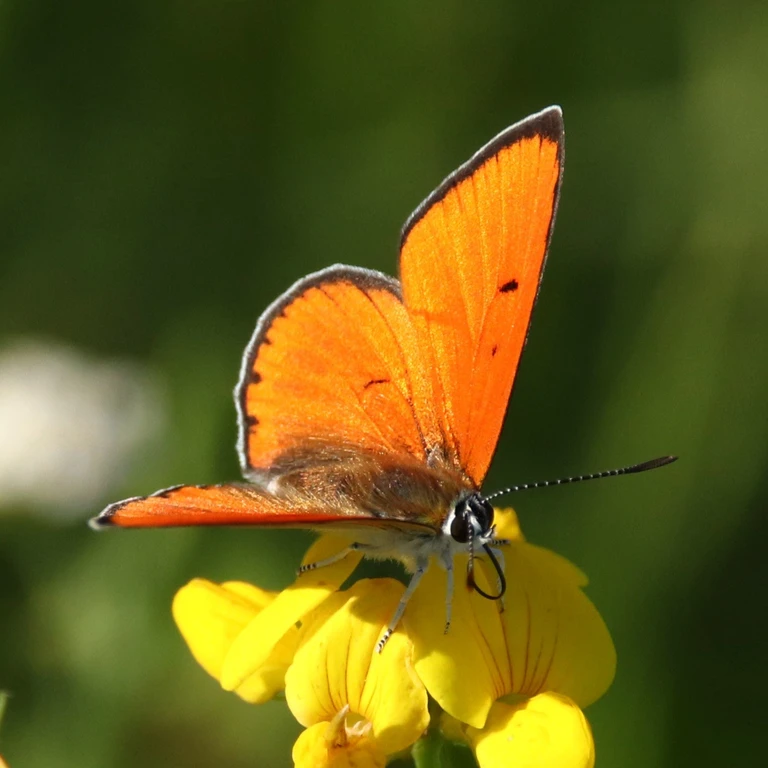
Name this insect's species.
Lycaena dispar
